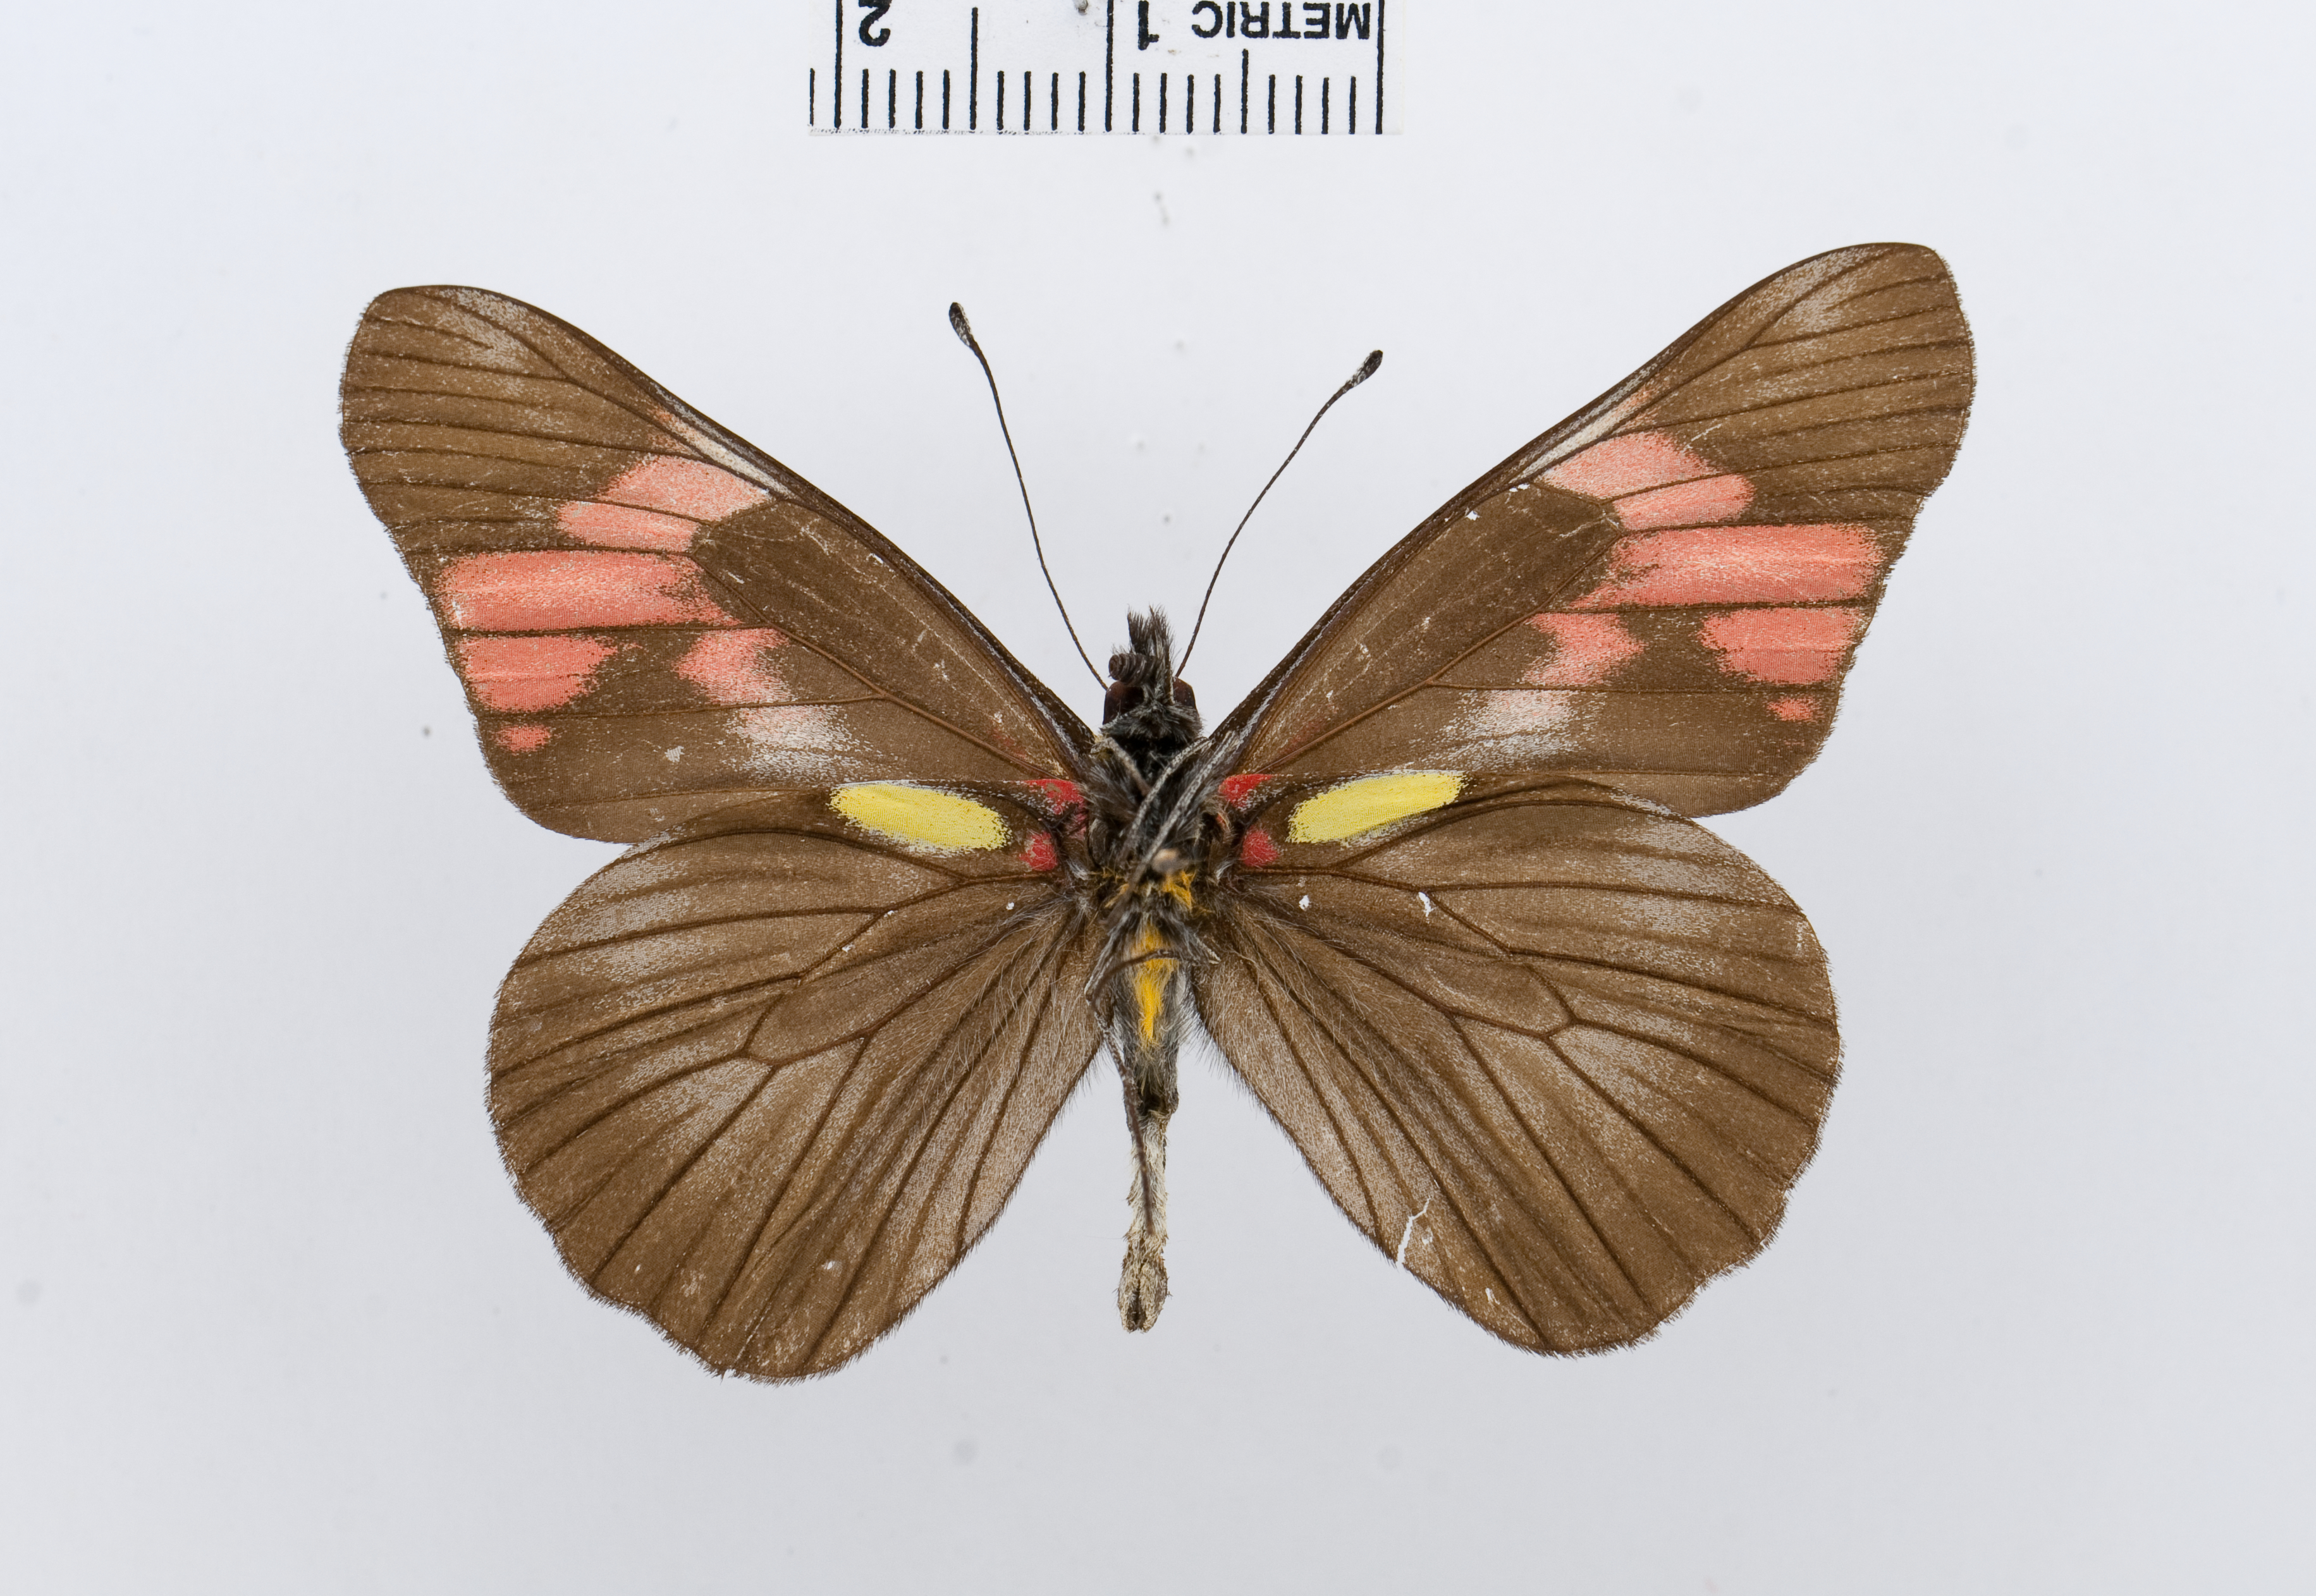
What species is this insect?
Pereute antodyca
